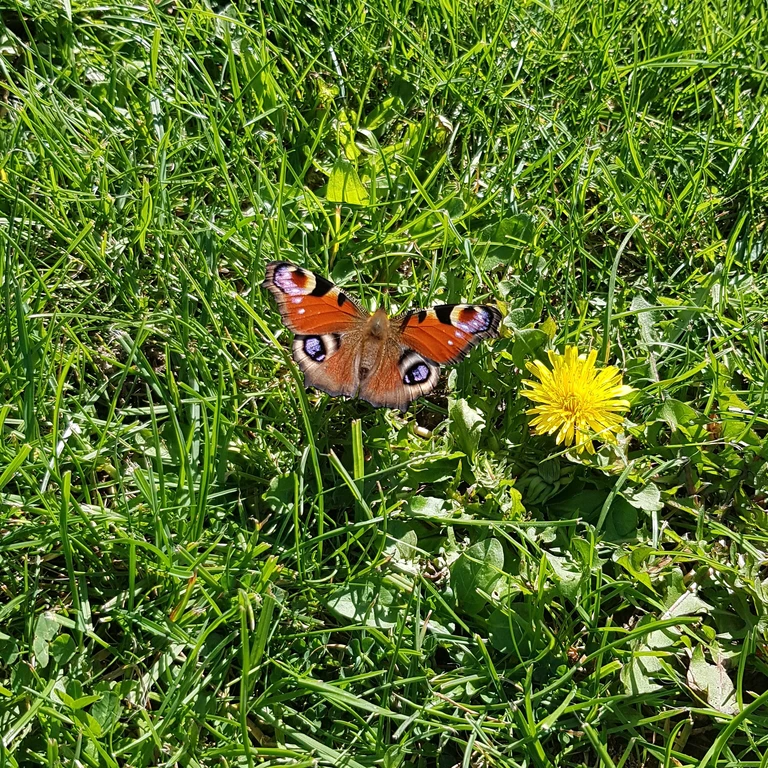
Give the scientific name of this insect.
Aglais io
